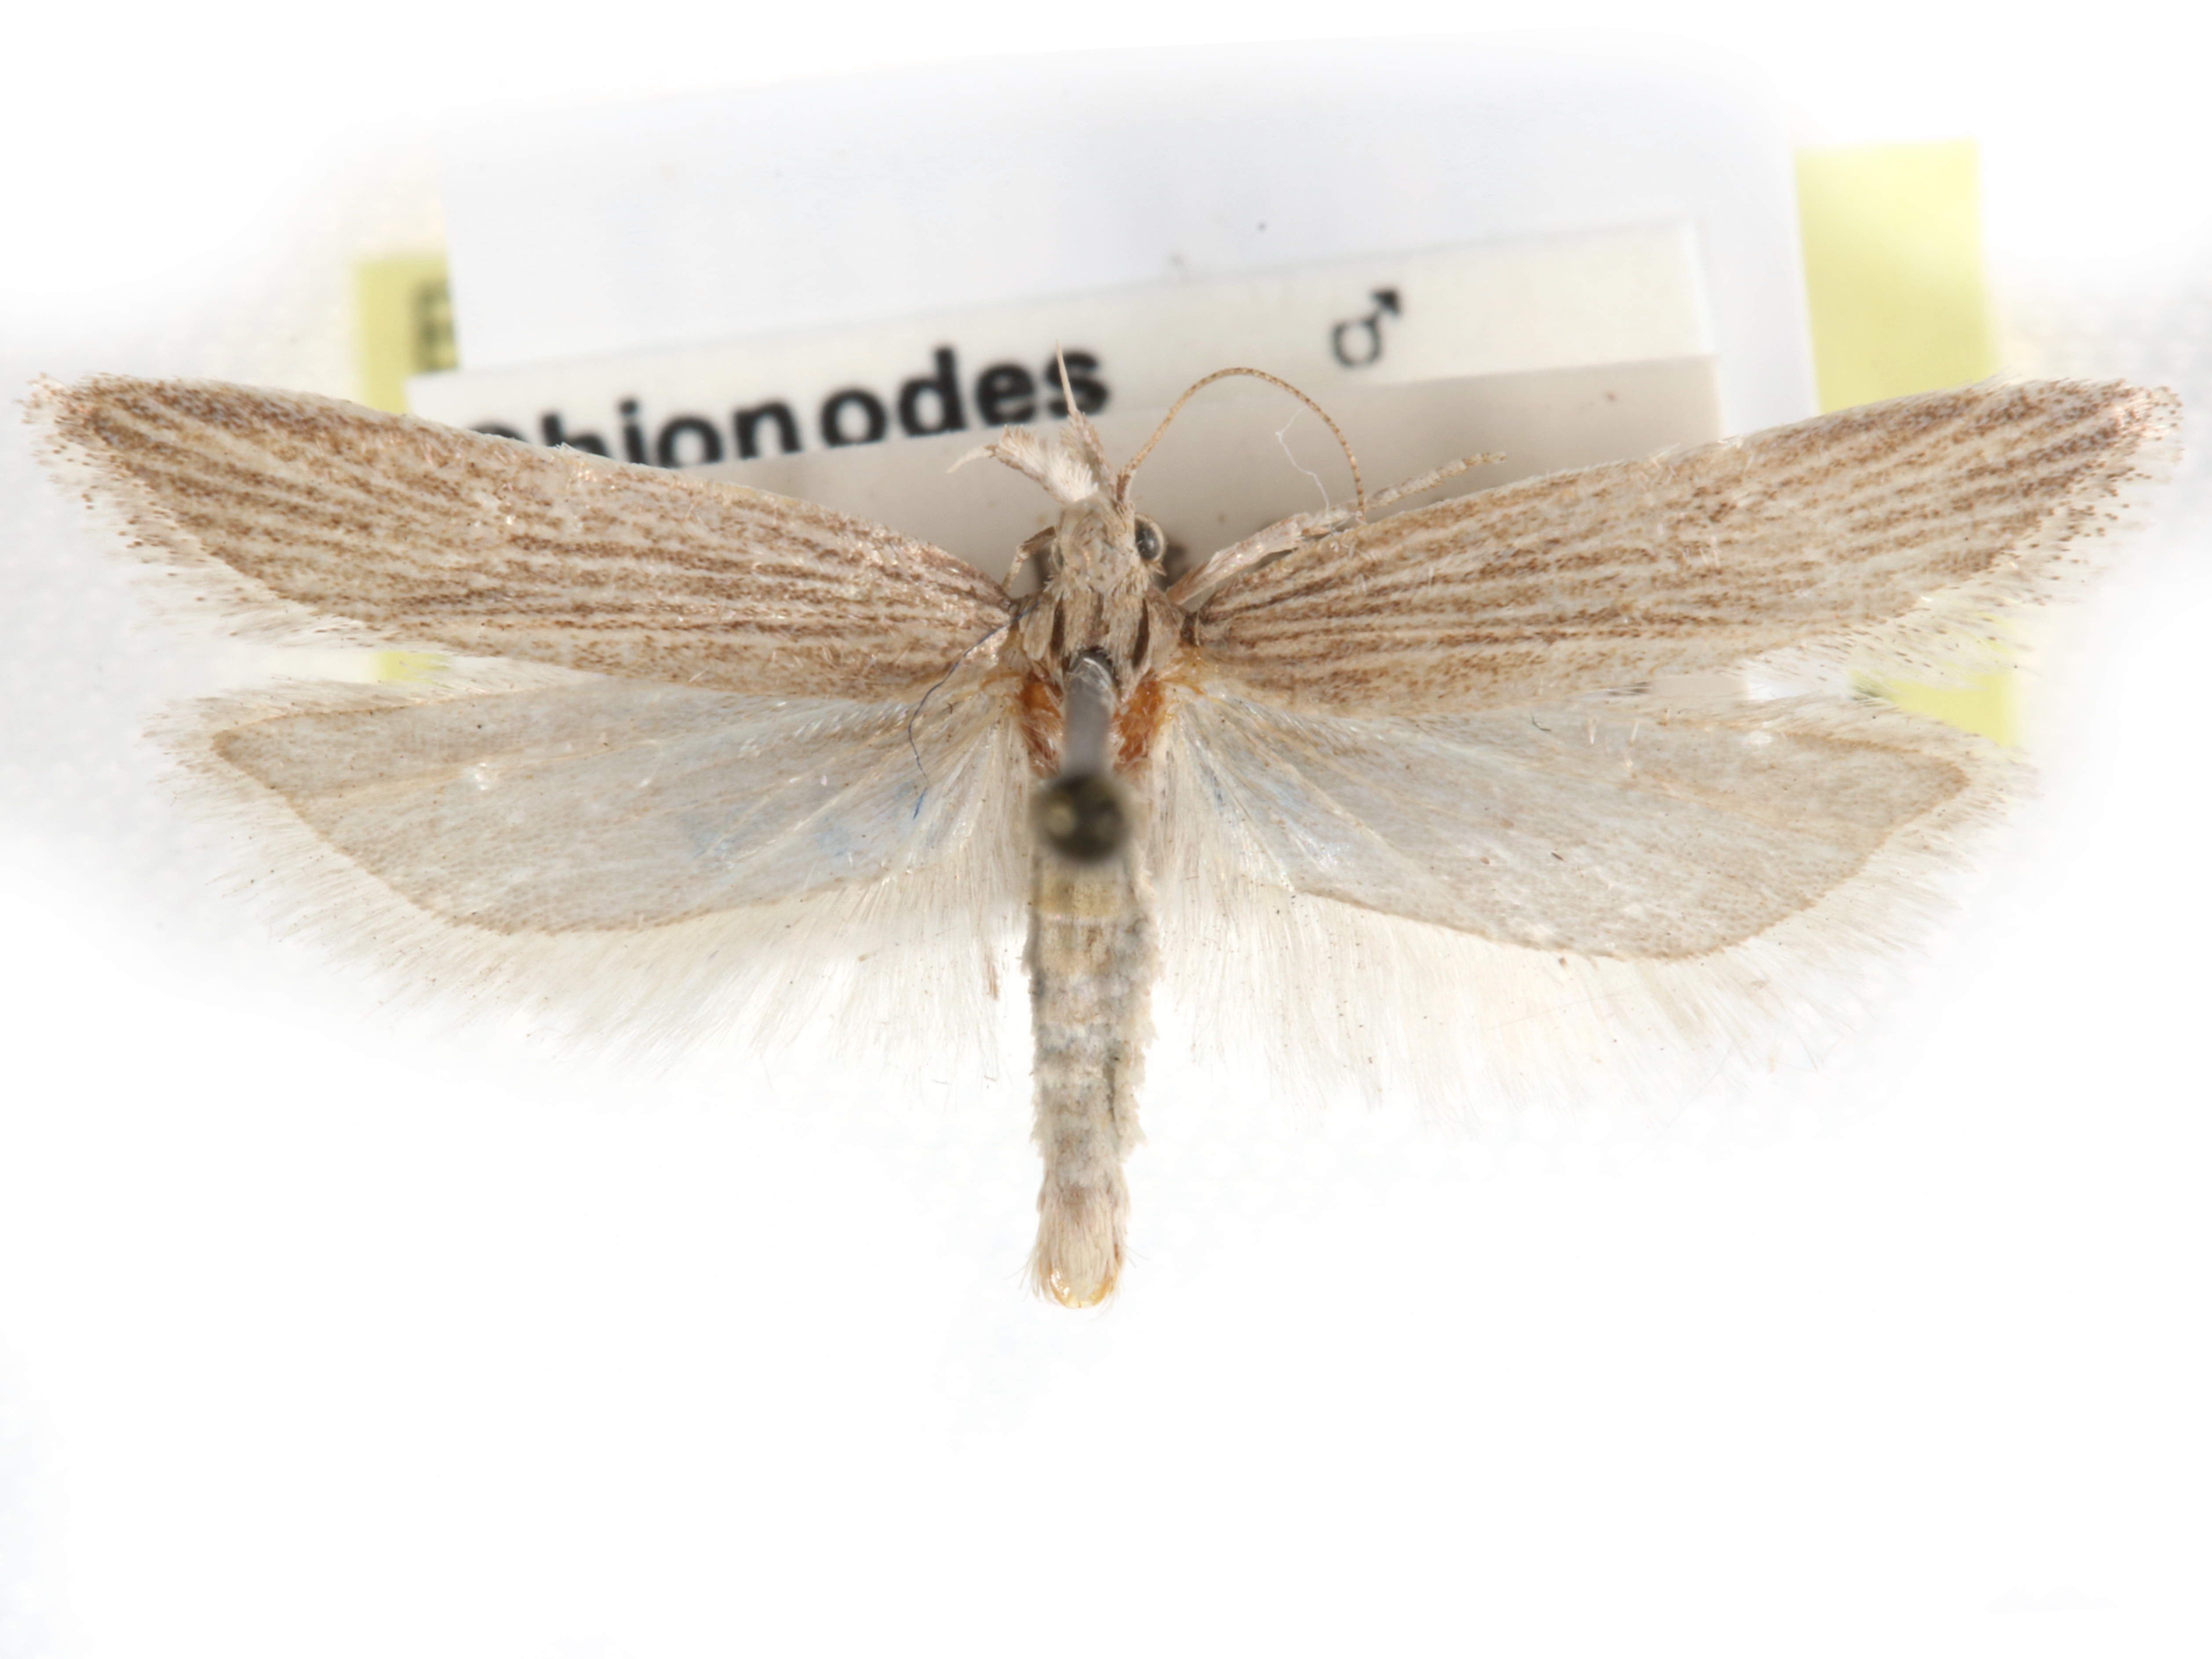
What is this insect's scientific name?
Chionodes figurella
